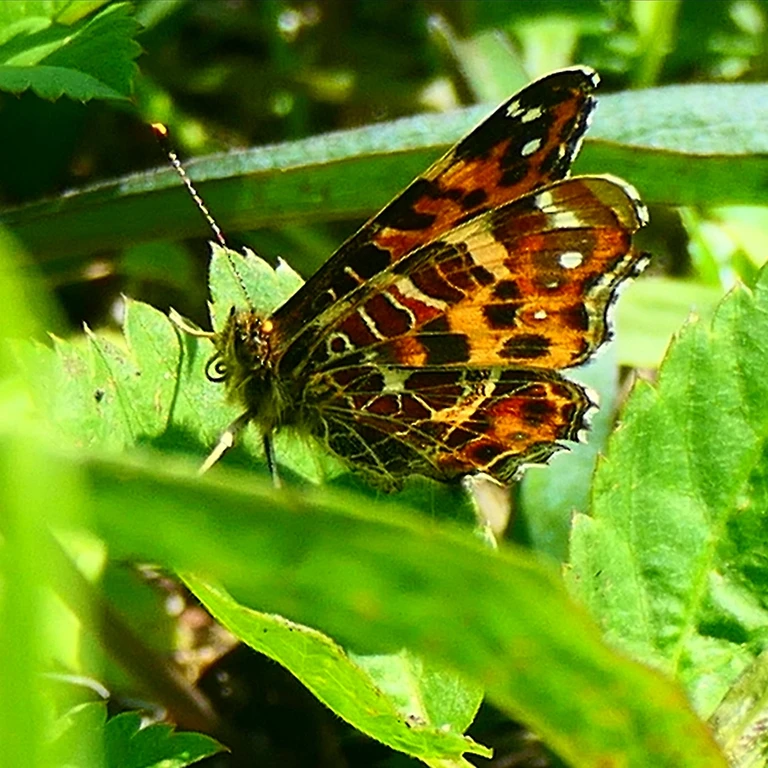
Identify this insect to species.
Araschnia levana
